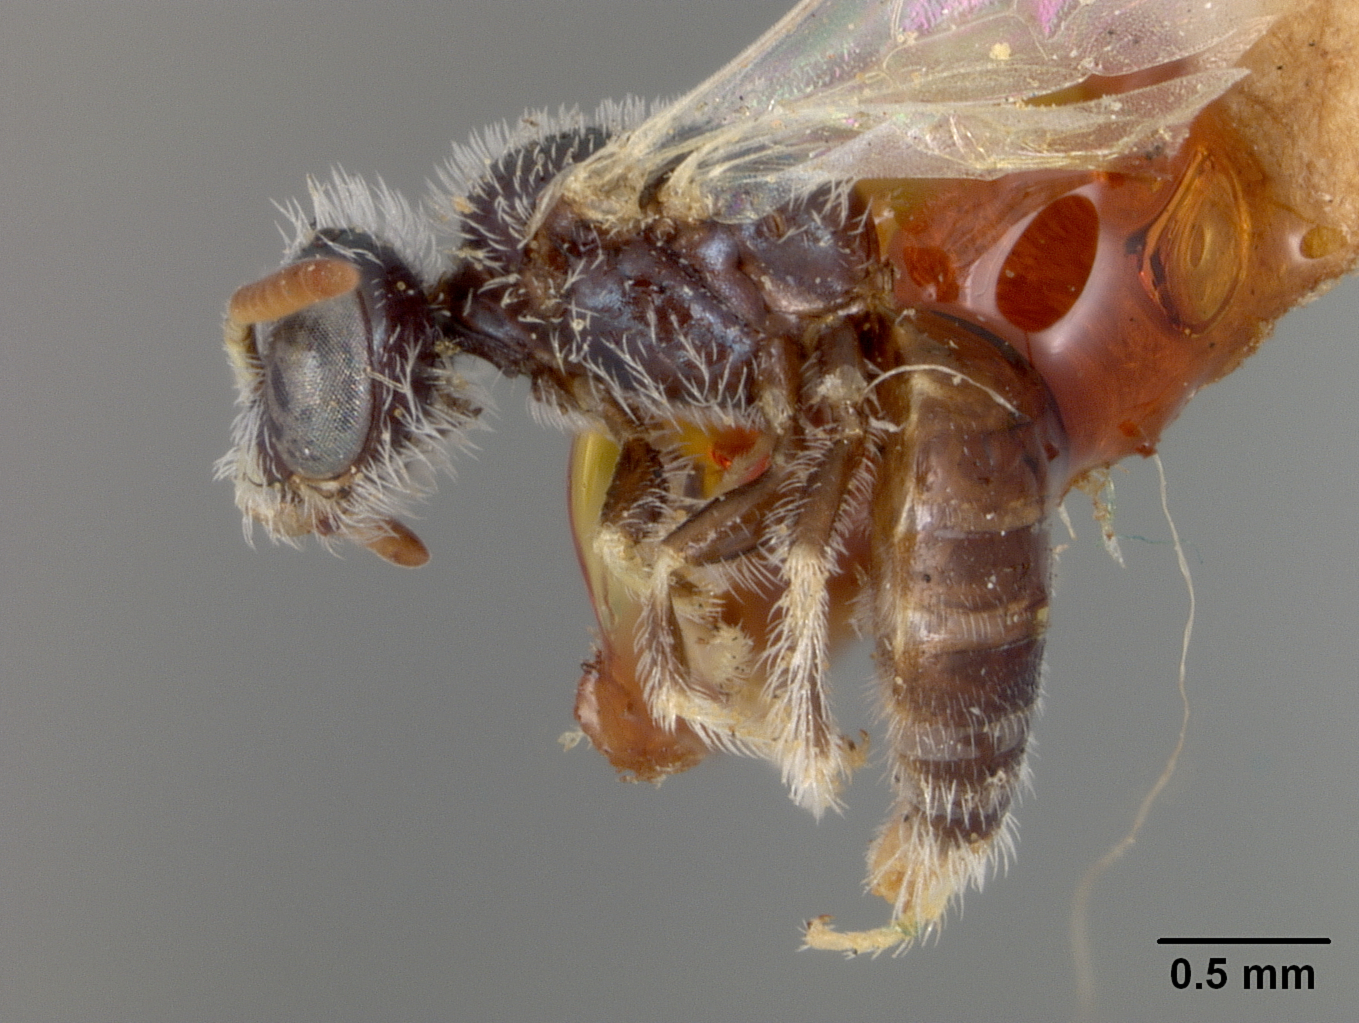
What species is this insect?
Perdita isopappi
